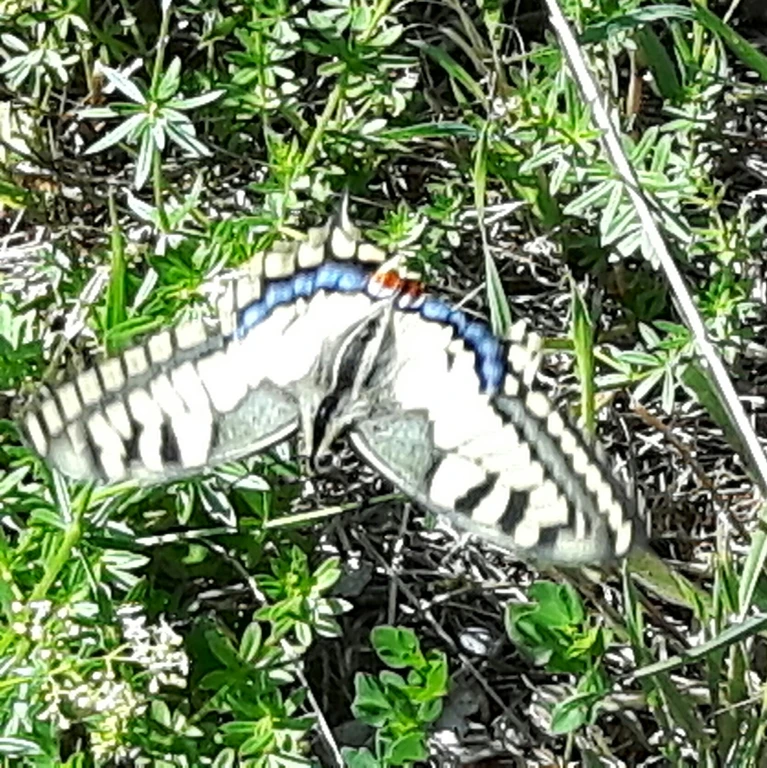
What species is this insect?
Papilio machaon
